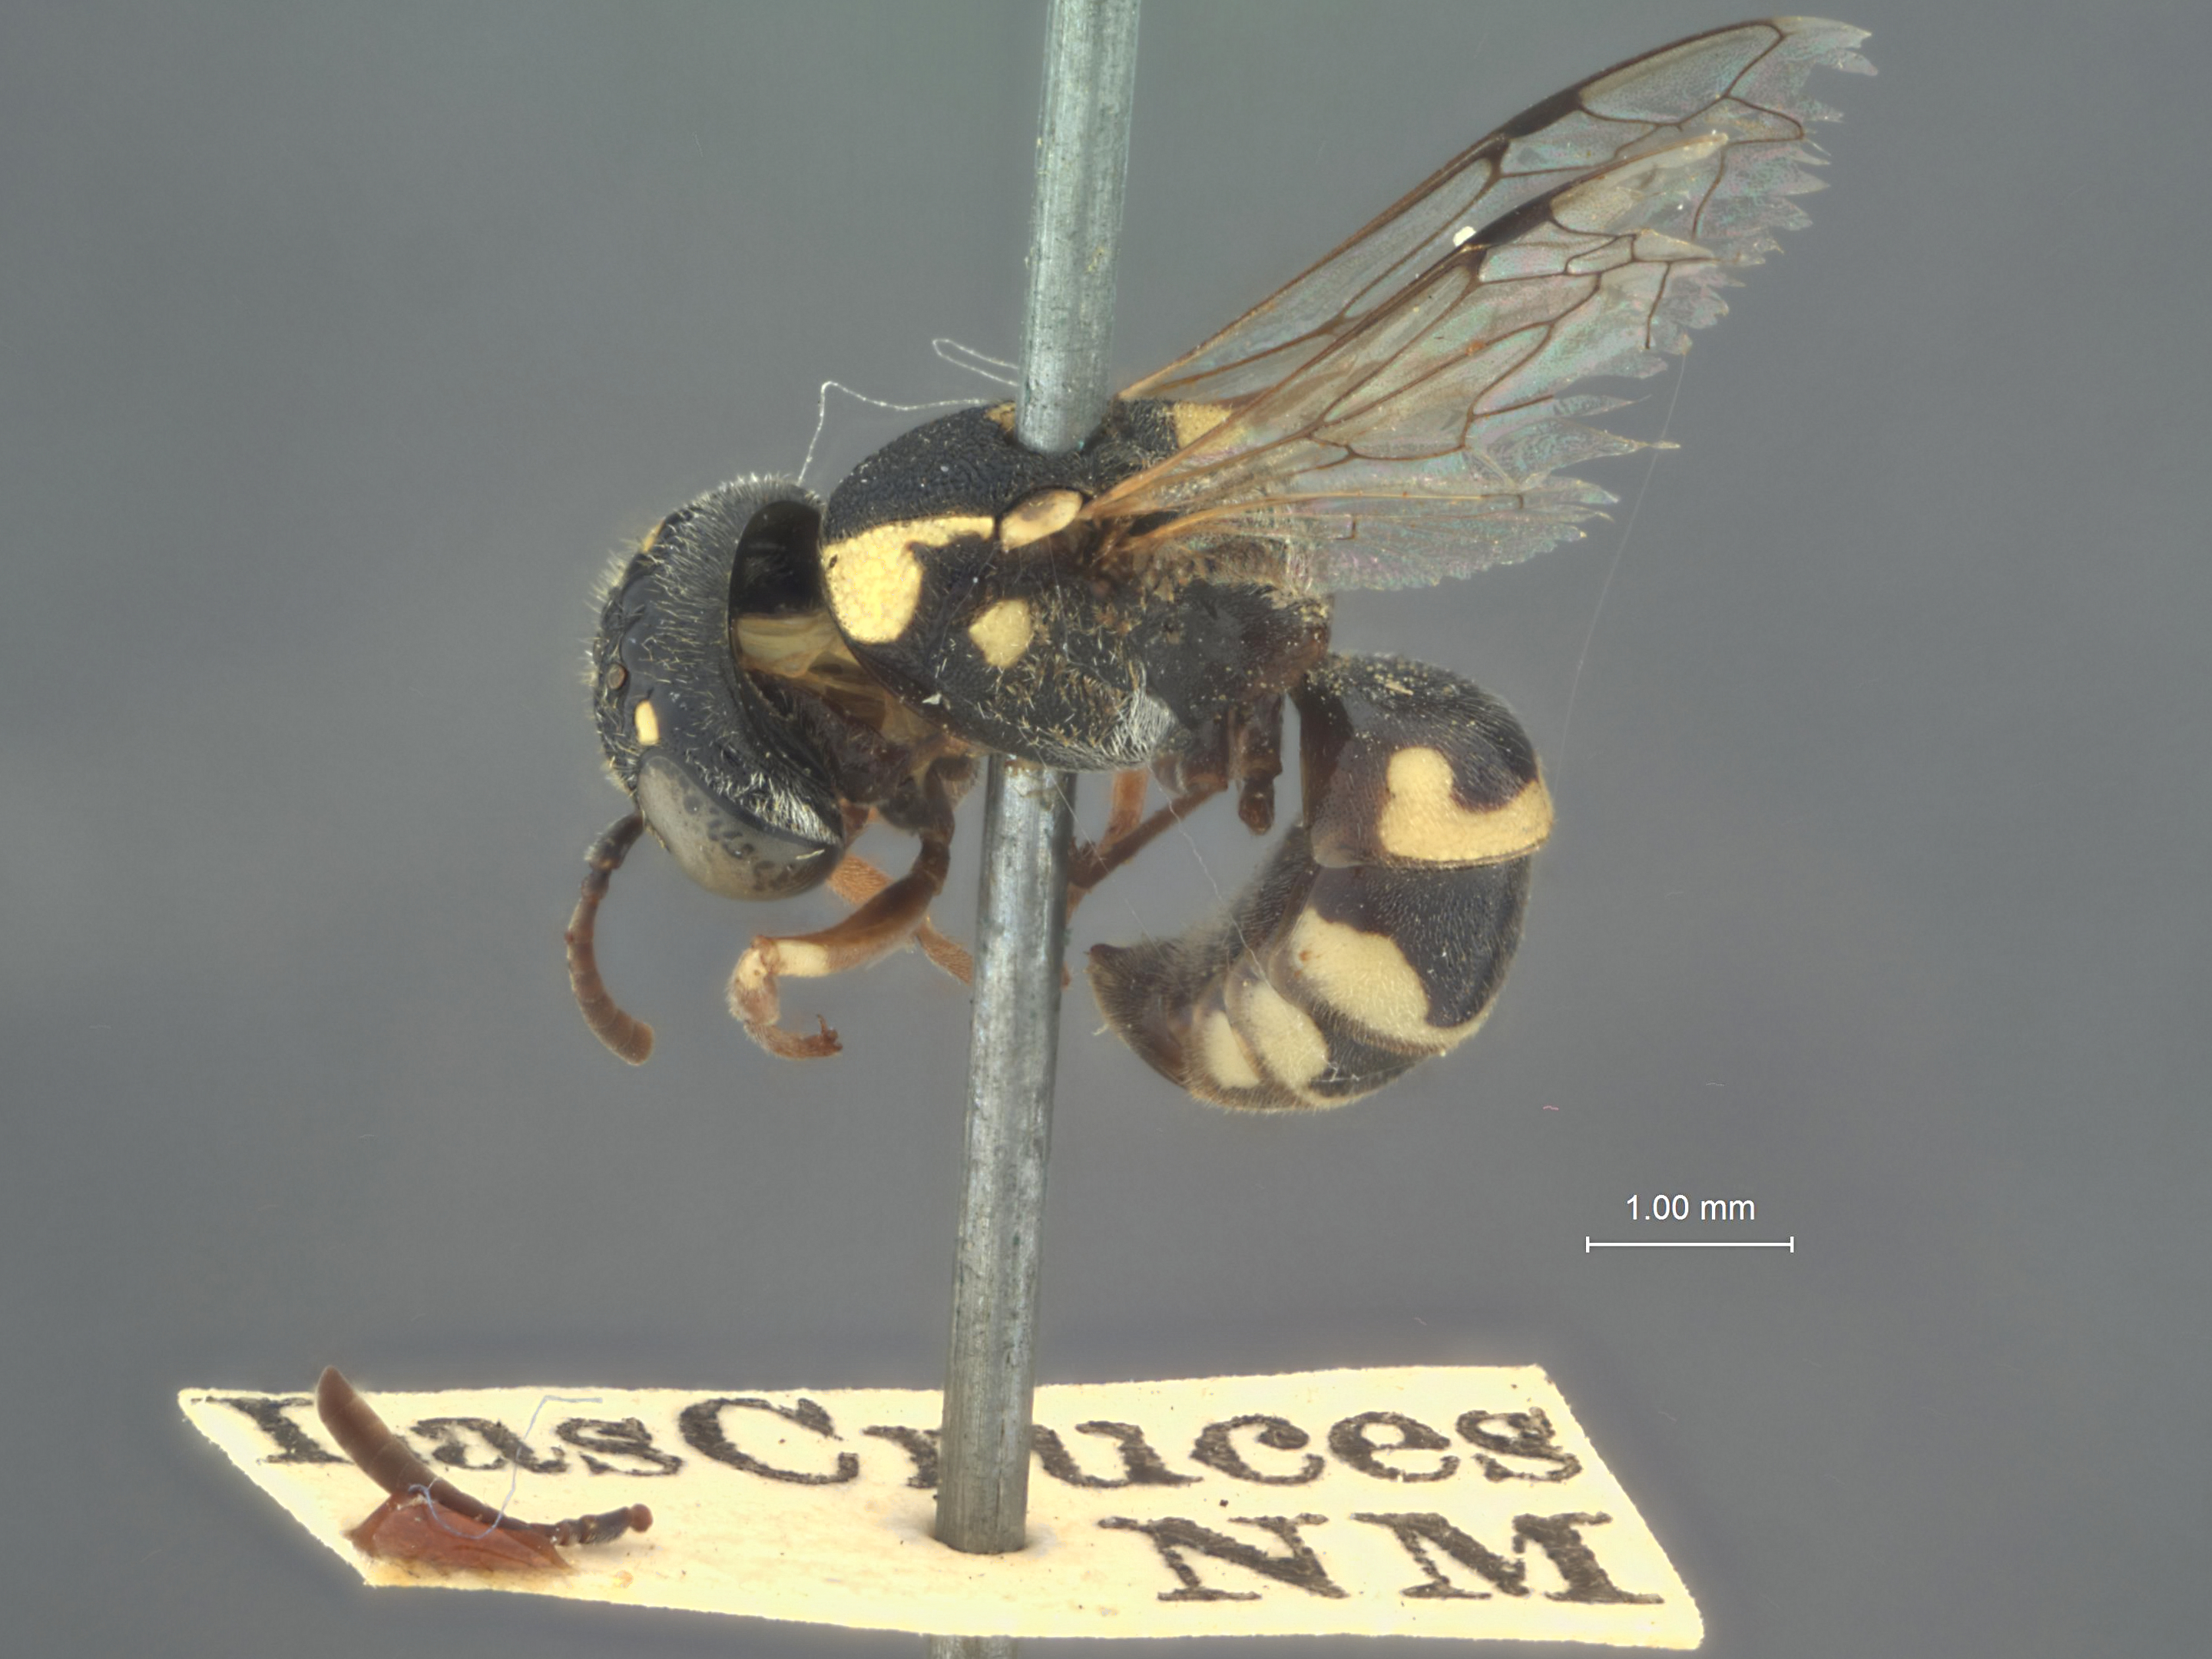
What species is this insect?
Psiliglossa simplicipes
